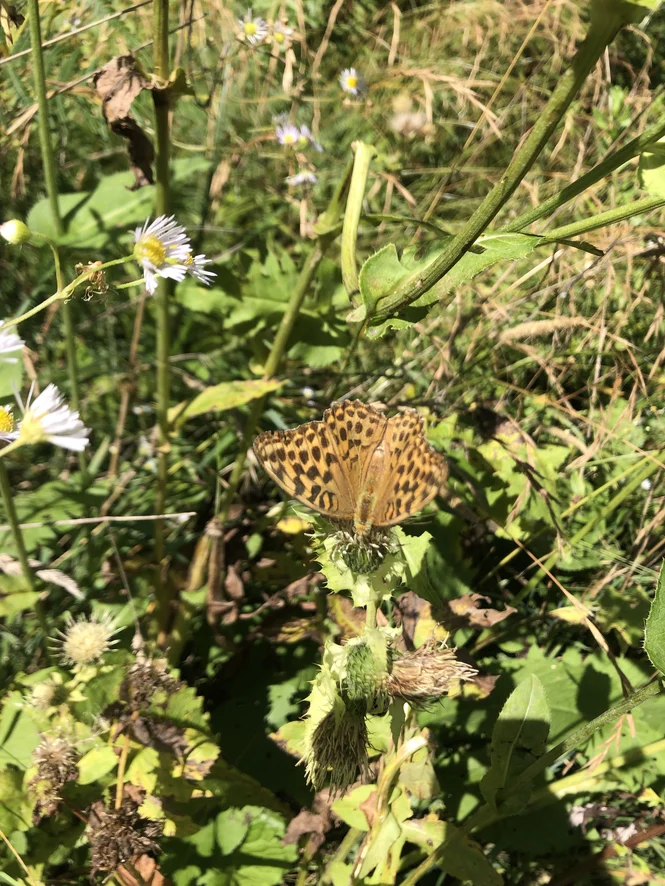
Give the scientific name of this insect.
Argynnis paphia
